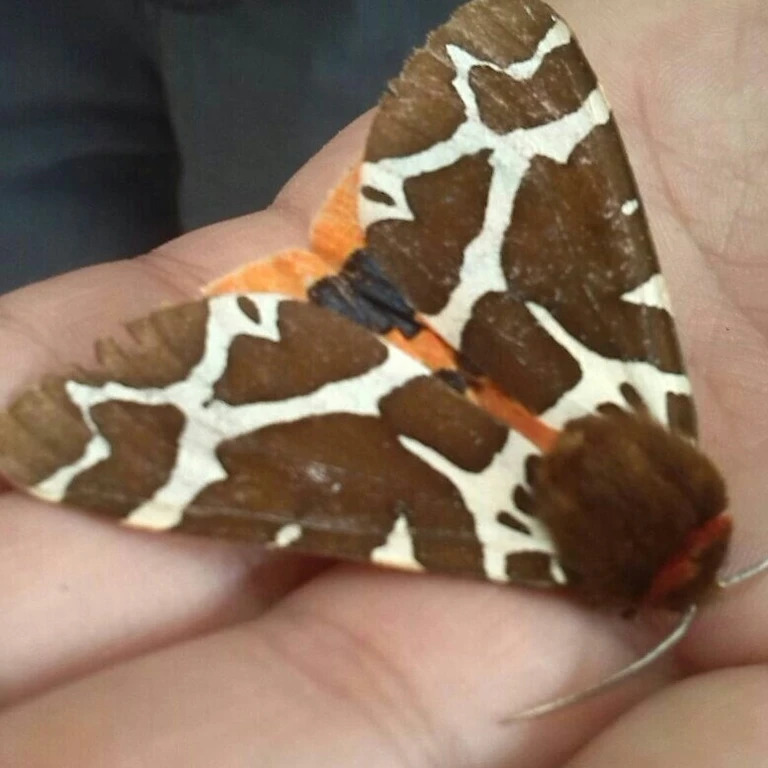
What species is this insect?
Arctia caja
